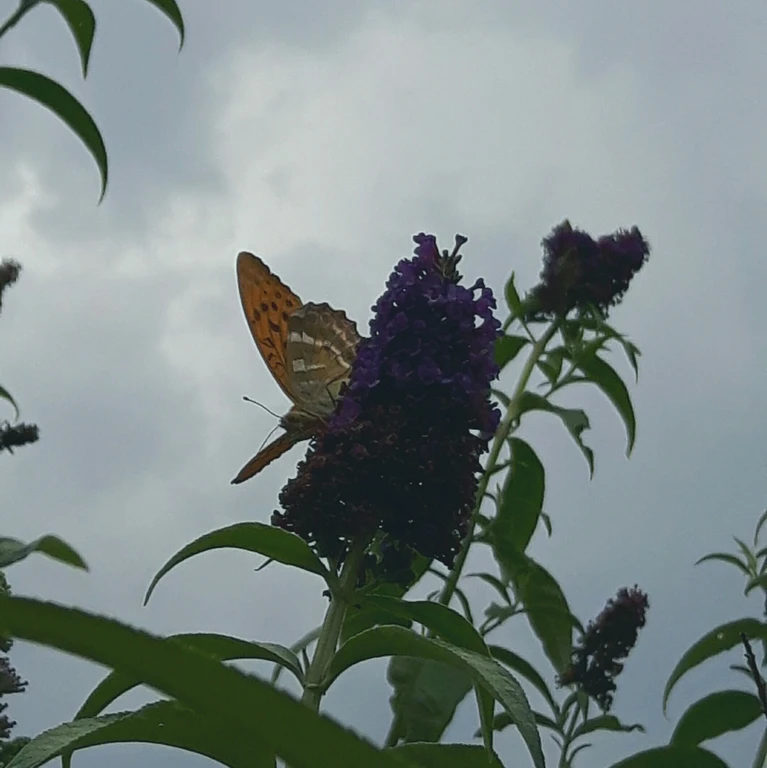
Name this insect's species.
Argynnis paphia
